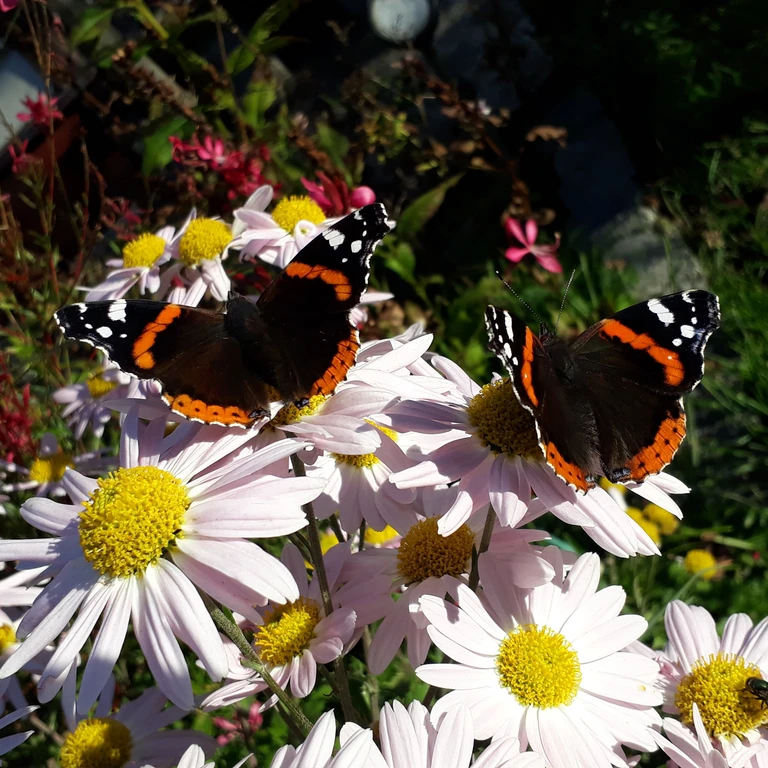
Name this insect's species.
Vanessa atalanta
